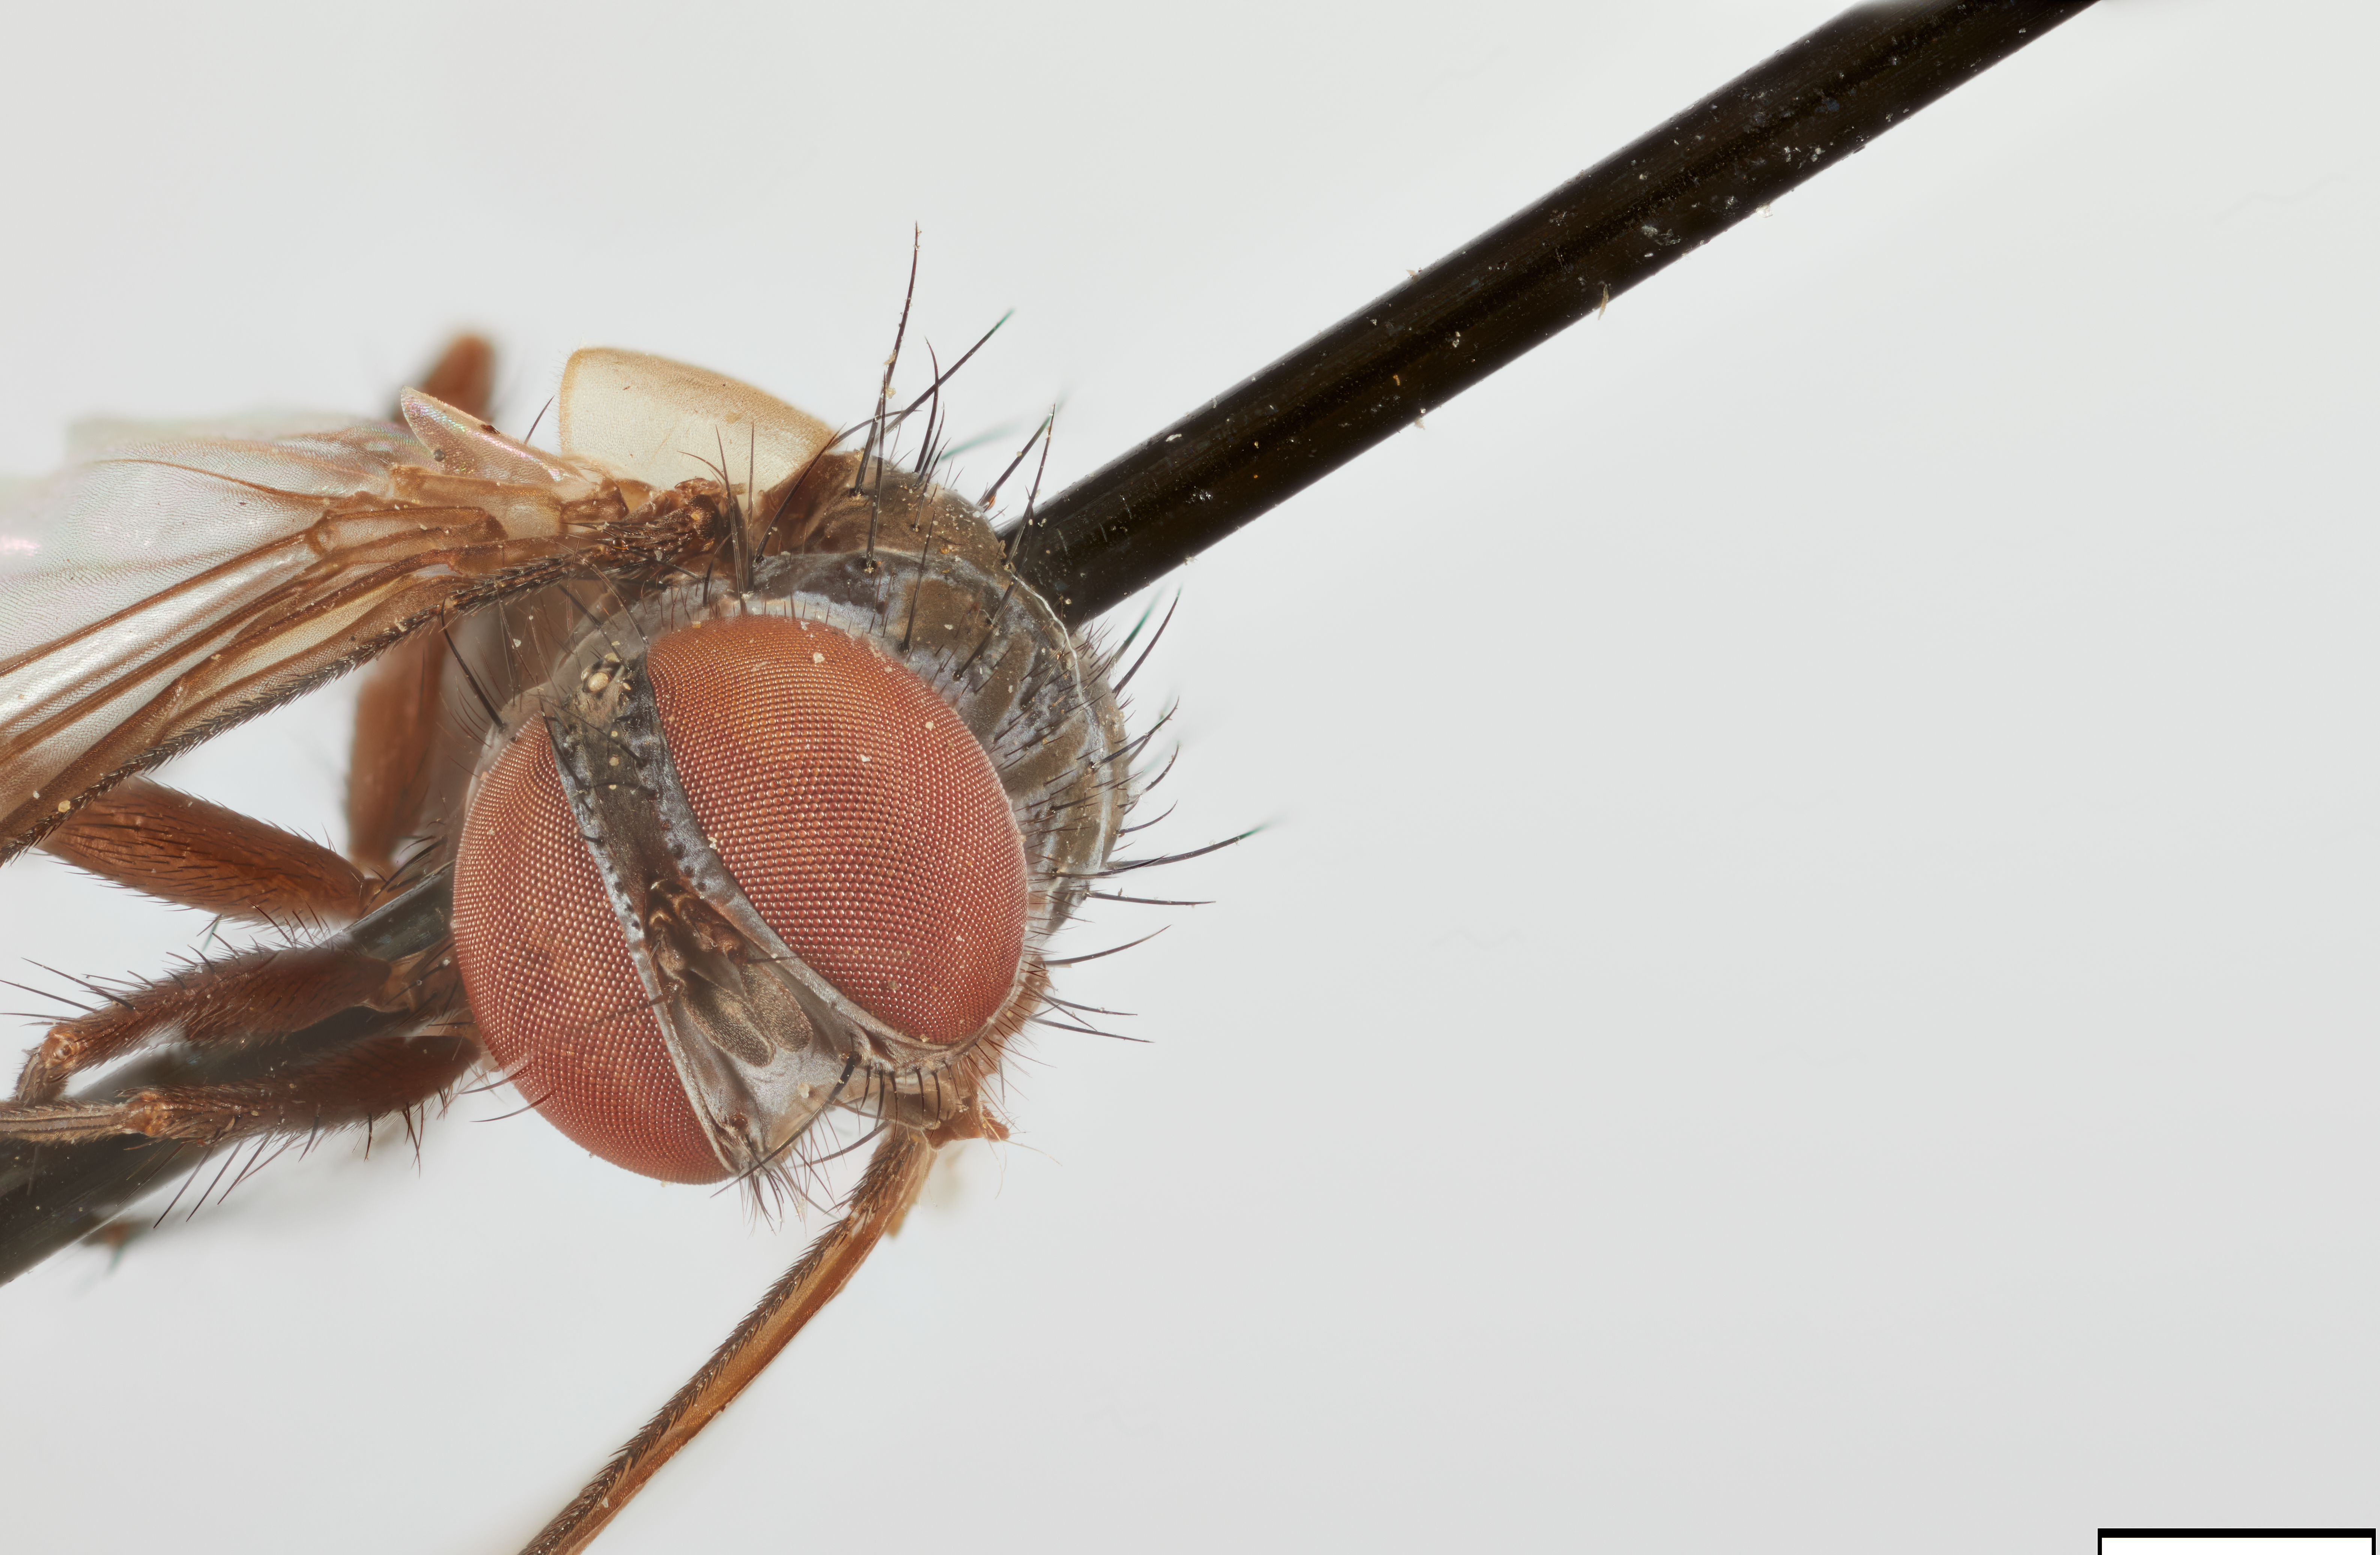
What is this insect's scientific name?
Oestrogaster fumosus
